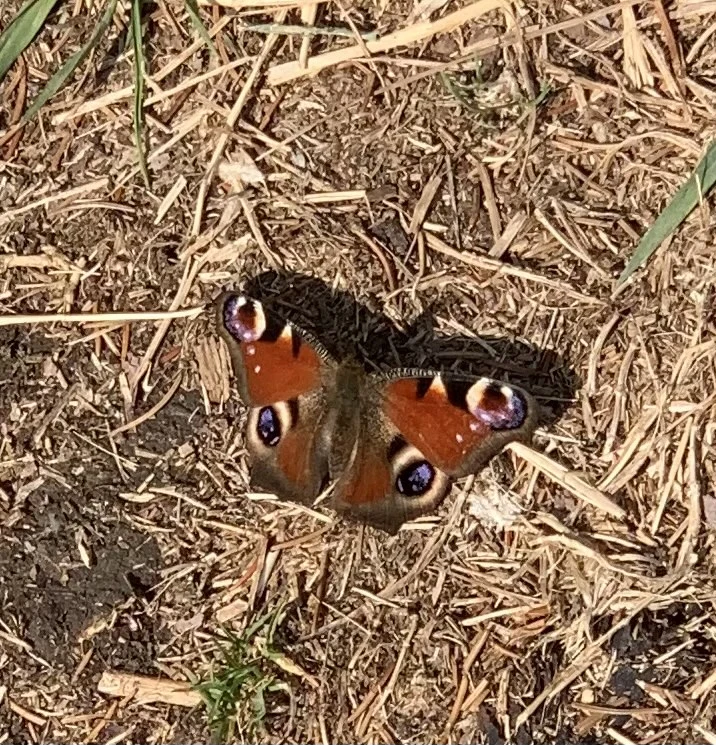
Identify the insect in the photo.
Aglais io
